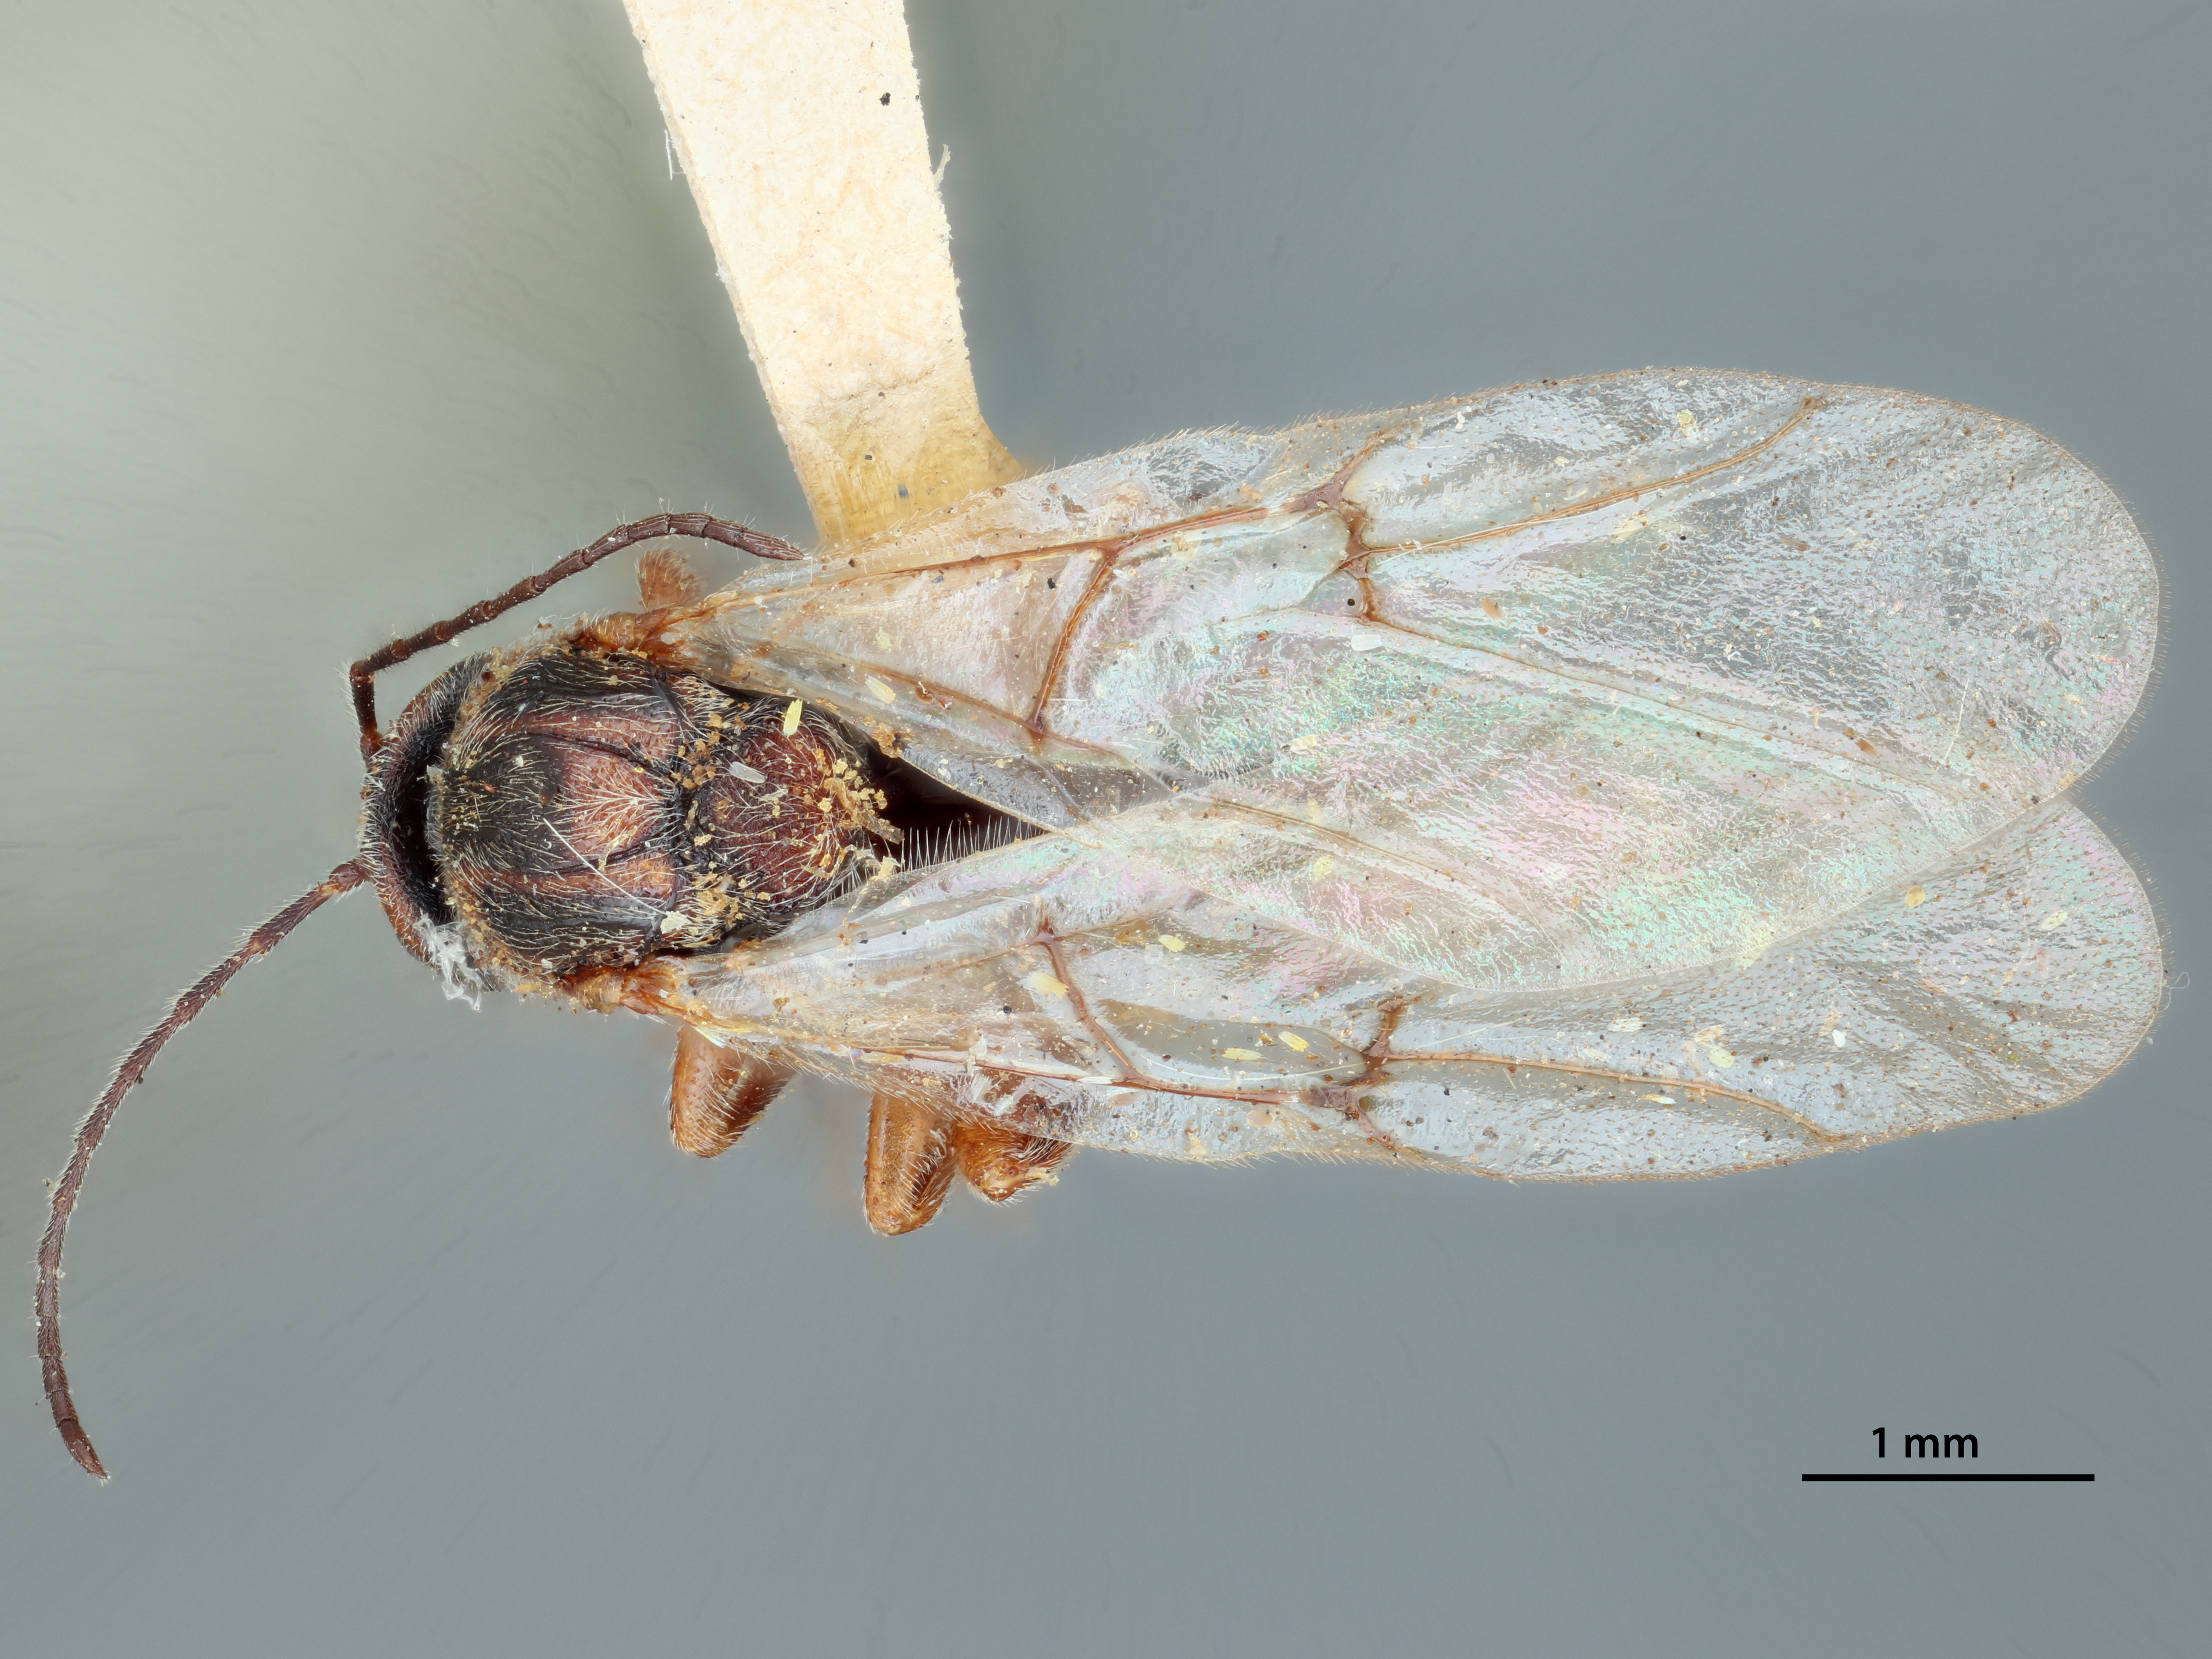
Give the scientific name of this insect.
Holcaspis monticola
